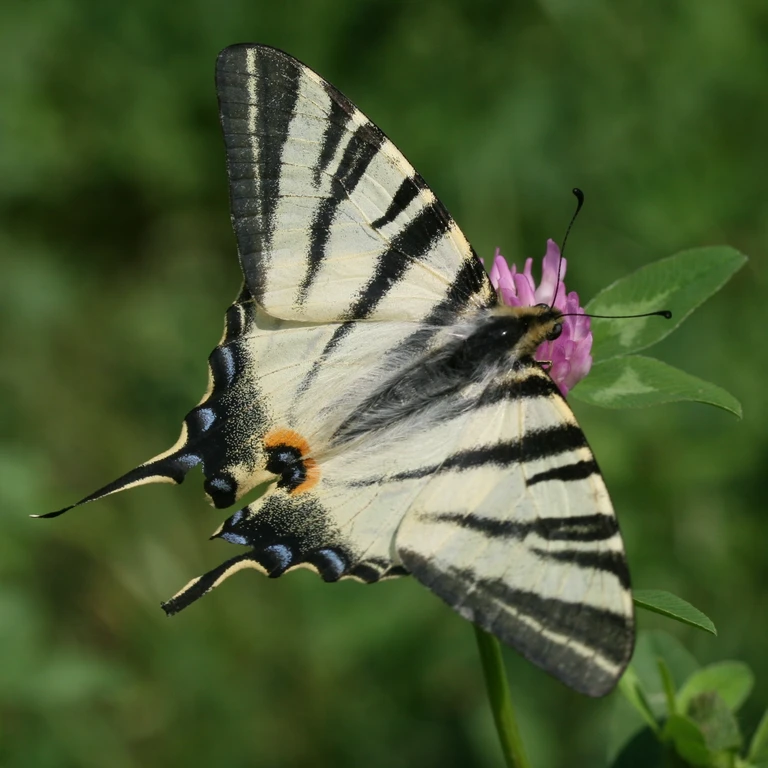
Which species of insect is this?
Iphiclides podalirius
